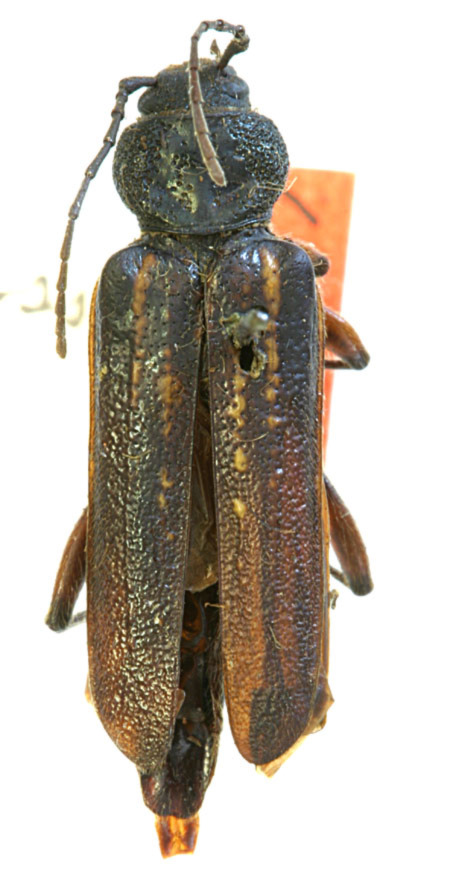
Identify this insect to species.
Meriellum proteus (also Merium bifossatum)
